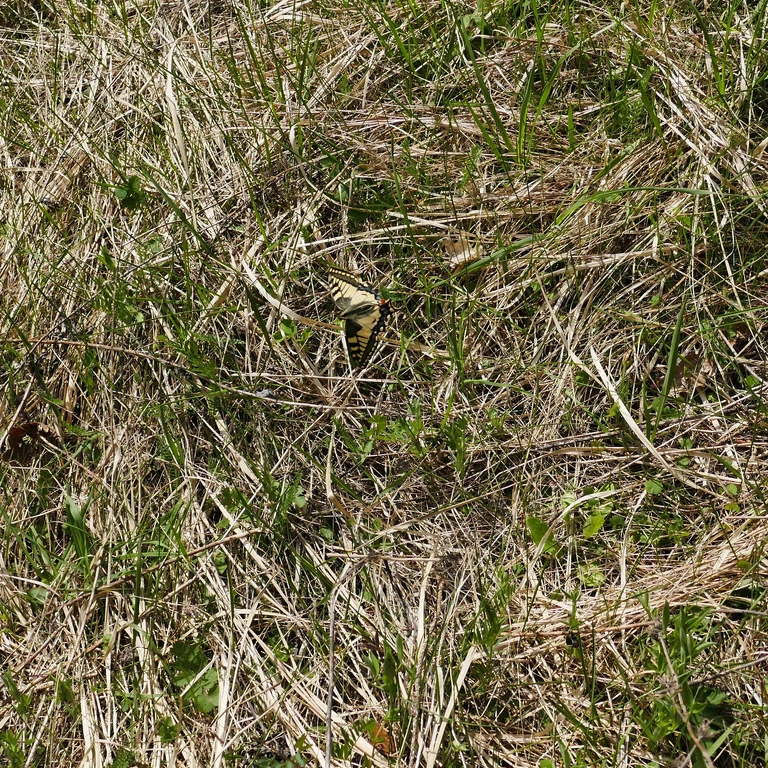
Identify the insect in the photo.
Papilio machaon
